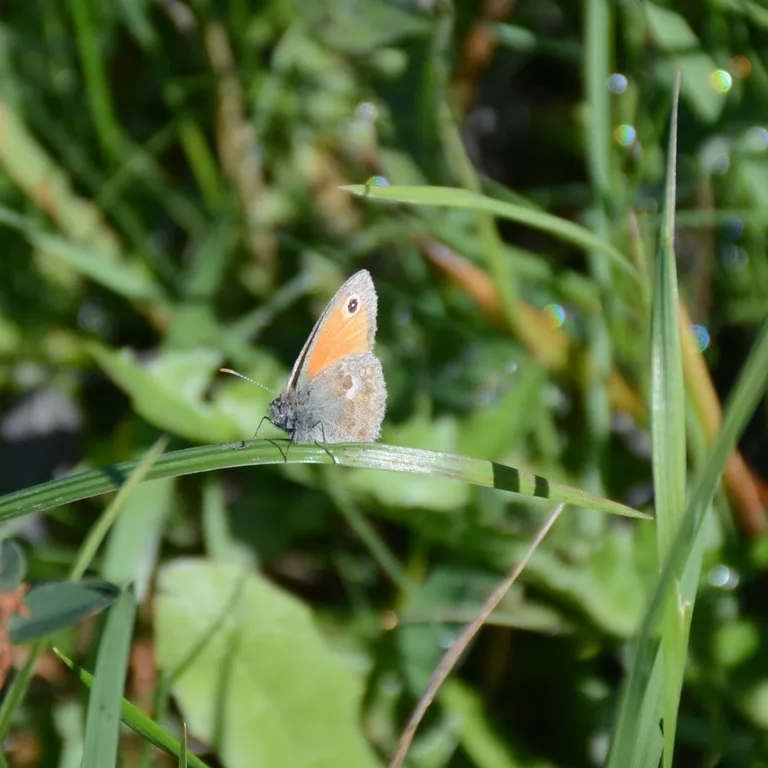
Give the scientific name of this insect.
Coenonympha pamphilus
